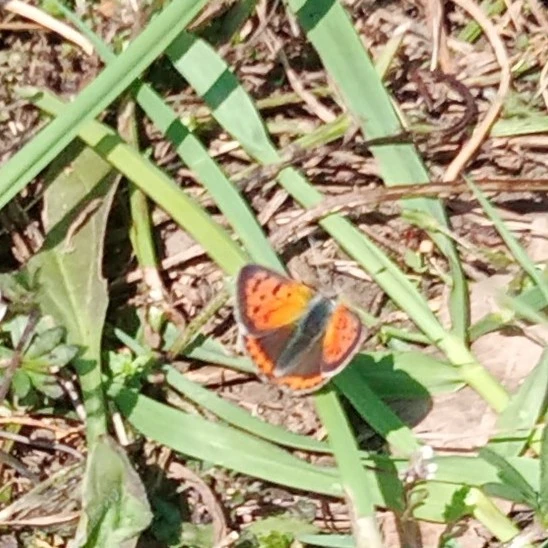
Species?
Lycaena phlaeas
